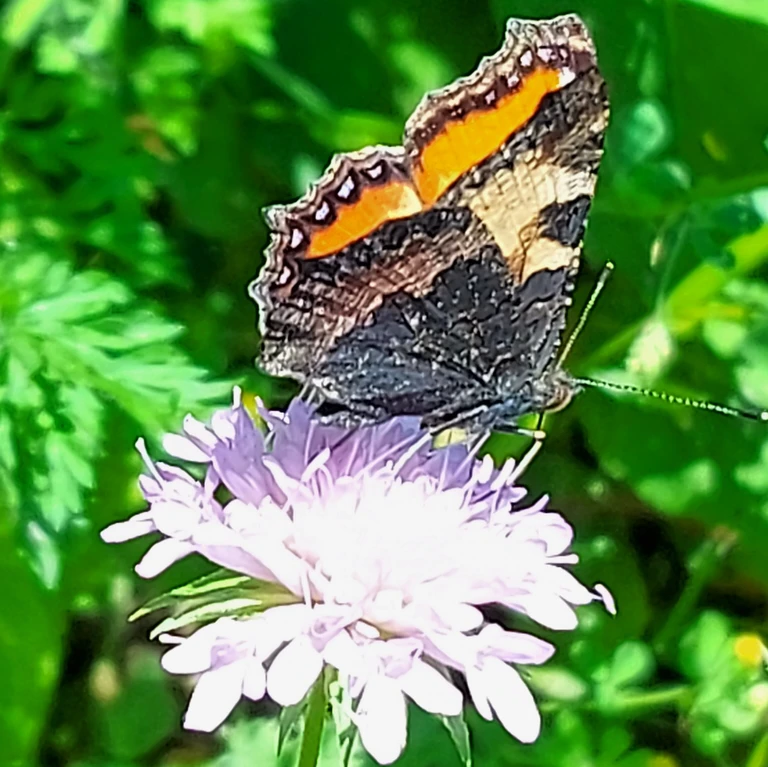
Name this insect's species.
Aglais urticae
